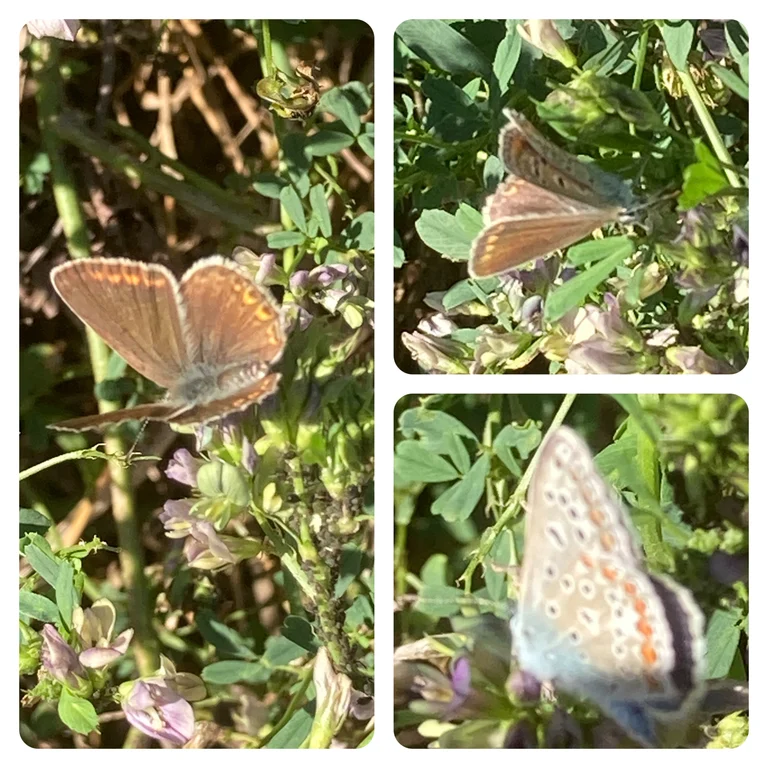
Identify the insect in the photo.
Polyommatus icarus
